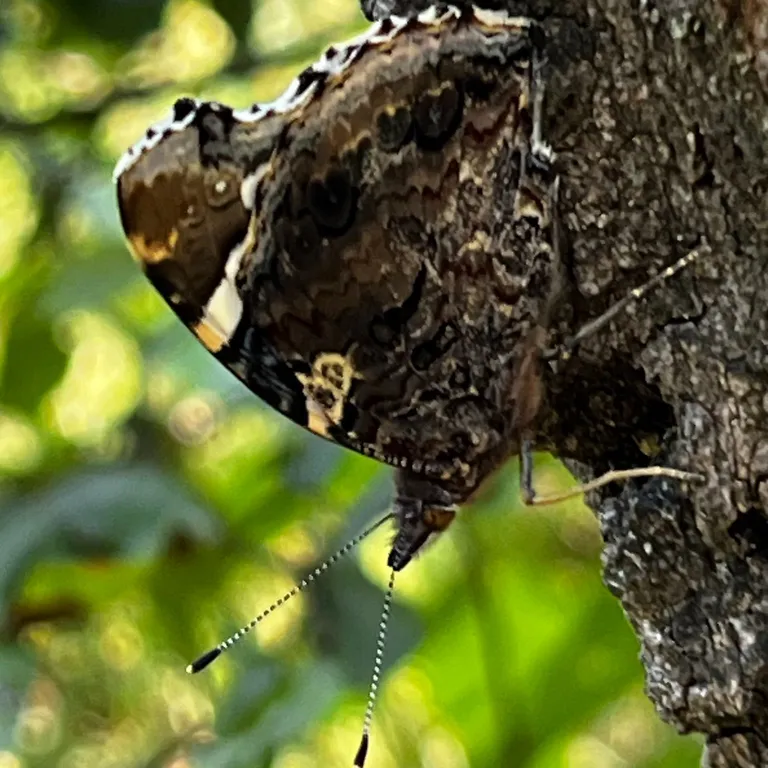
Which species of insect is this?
Vanessa atalanta
